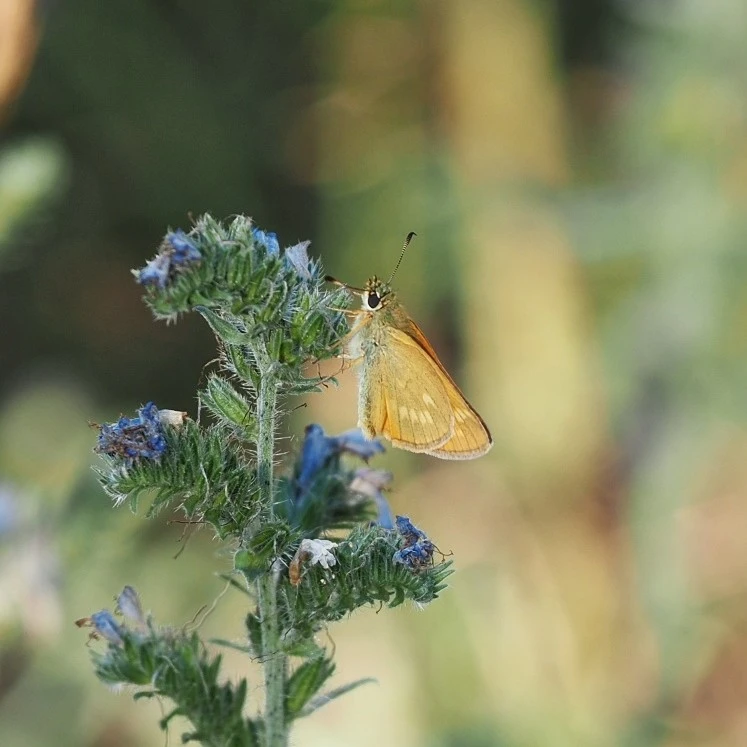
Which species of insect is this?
Ochlodes sylvanus (also Ochlodes venata)
